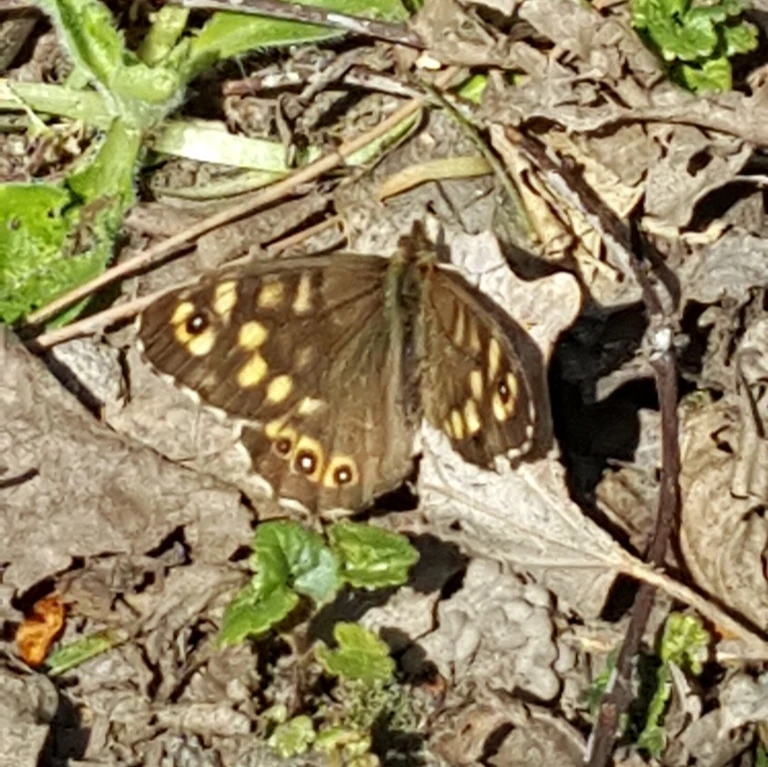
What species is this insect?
Pararge aegeria
